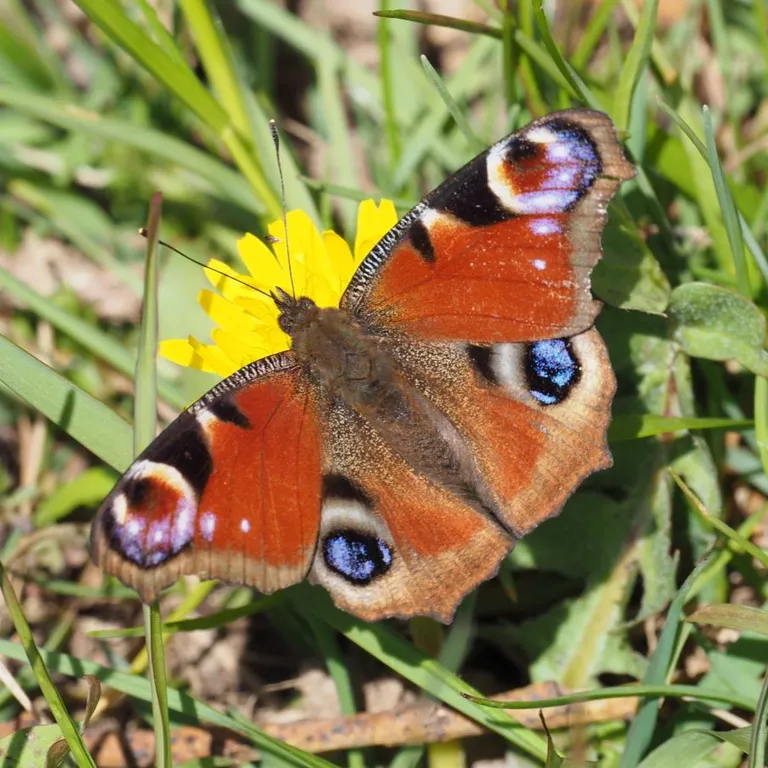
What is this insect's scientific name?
Aglais io
